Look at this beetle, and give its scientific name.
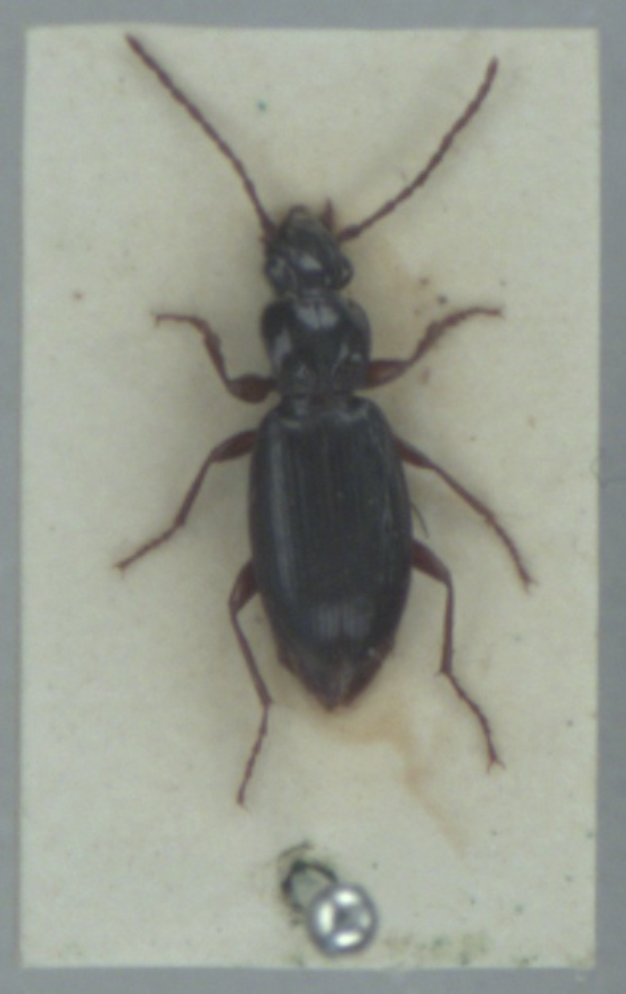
Patrobus atrorufus
